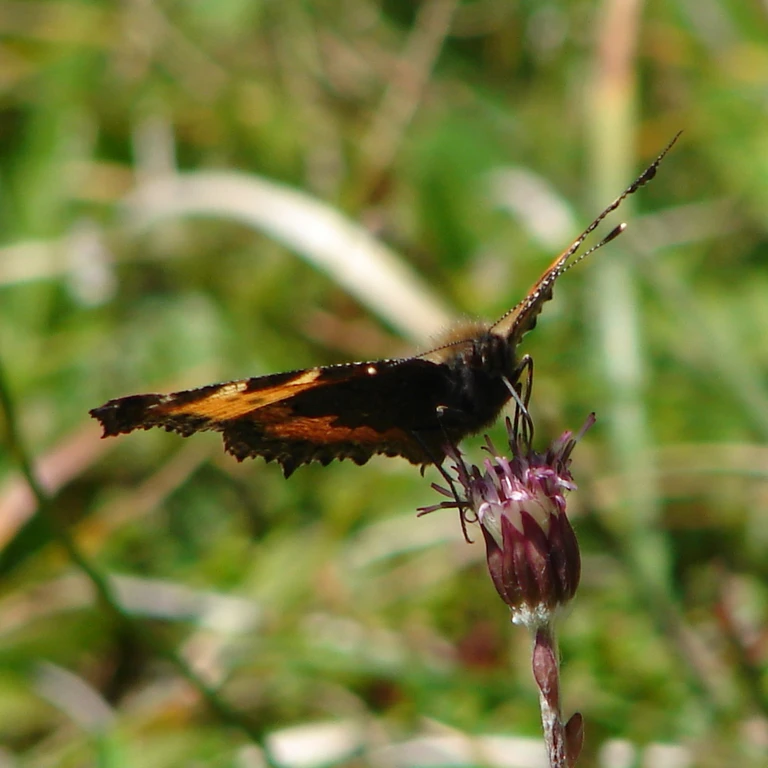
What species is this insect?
Aglais urticae
